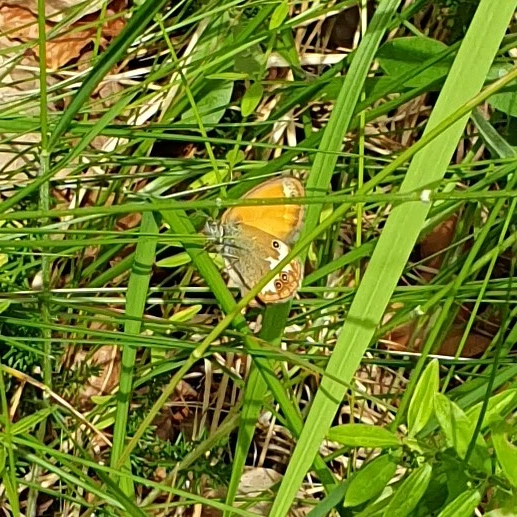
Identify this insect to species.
Coenonympha arcania
